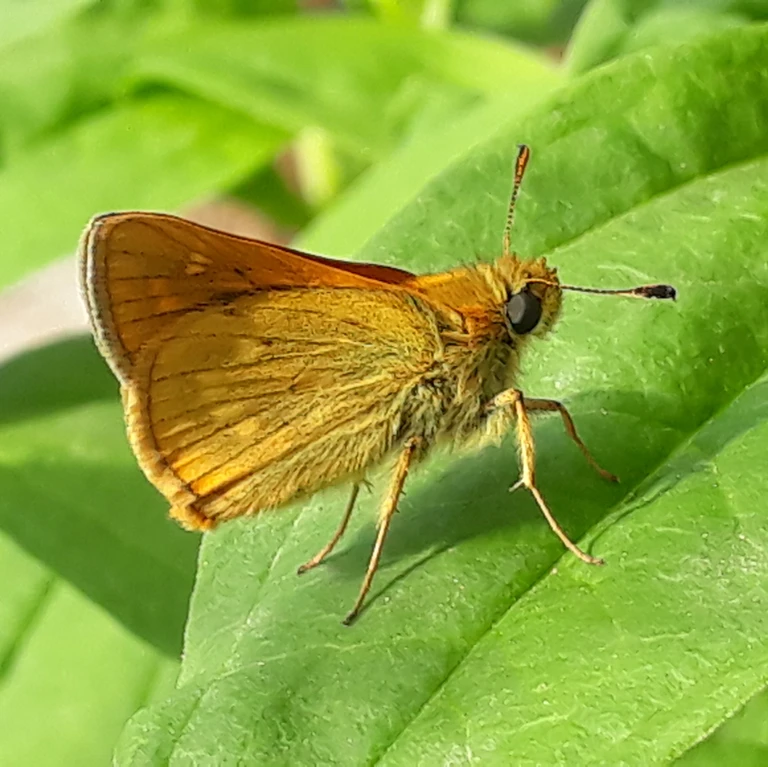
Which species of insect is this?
Ochlodes sylvanus (also Ochlodes venata)
